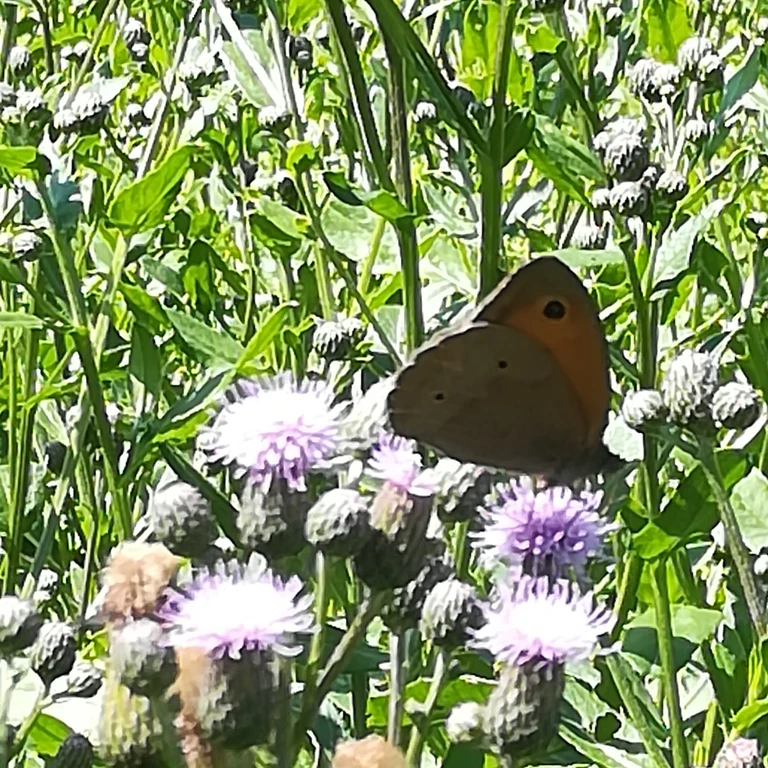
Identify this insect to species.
Maniola jurtina
